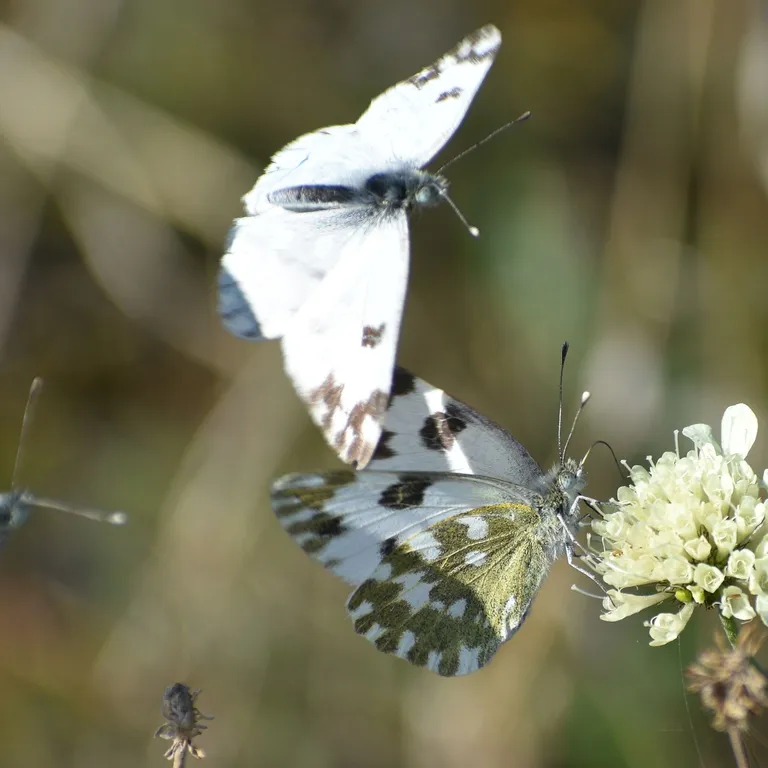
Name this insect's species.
Pontia edusa
